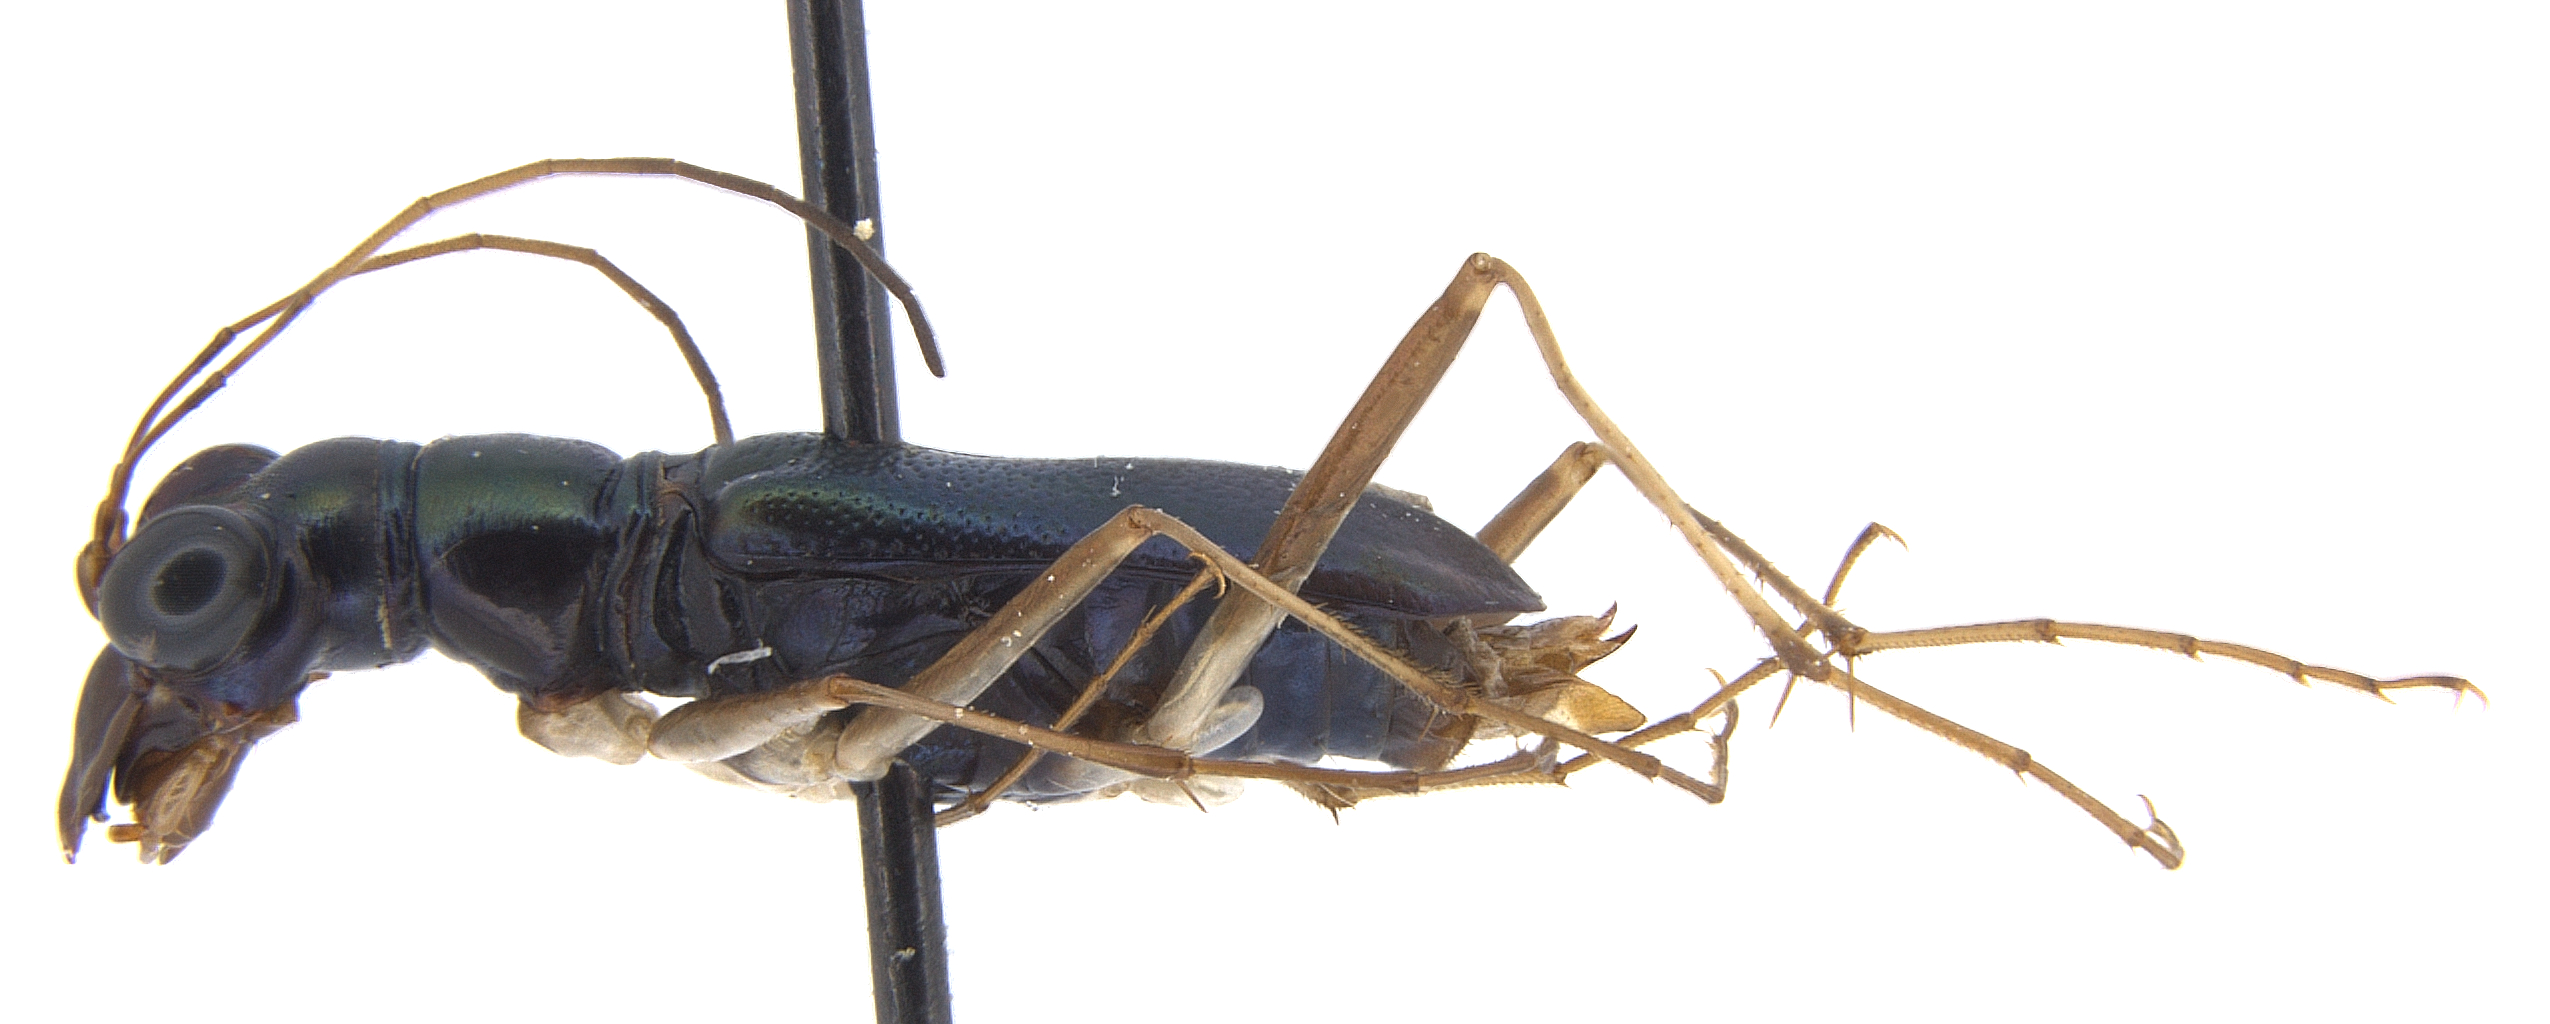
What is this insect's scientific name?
Physodeutera fairmairei
